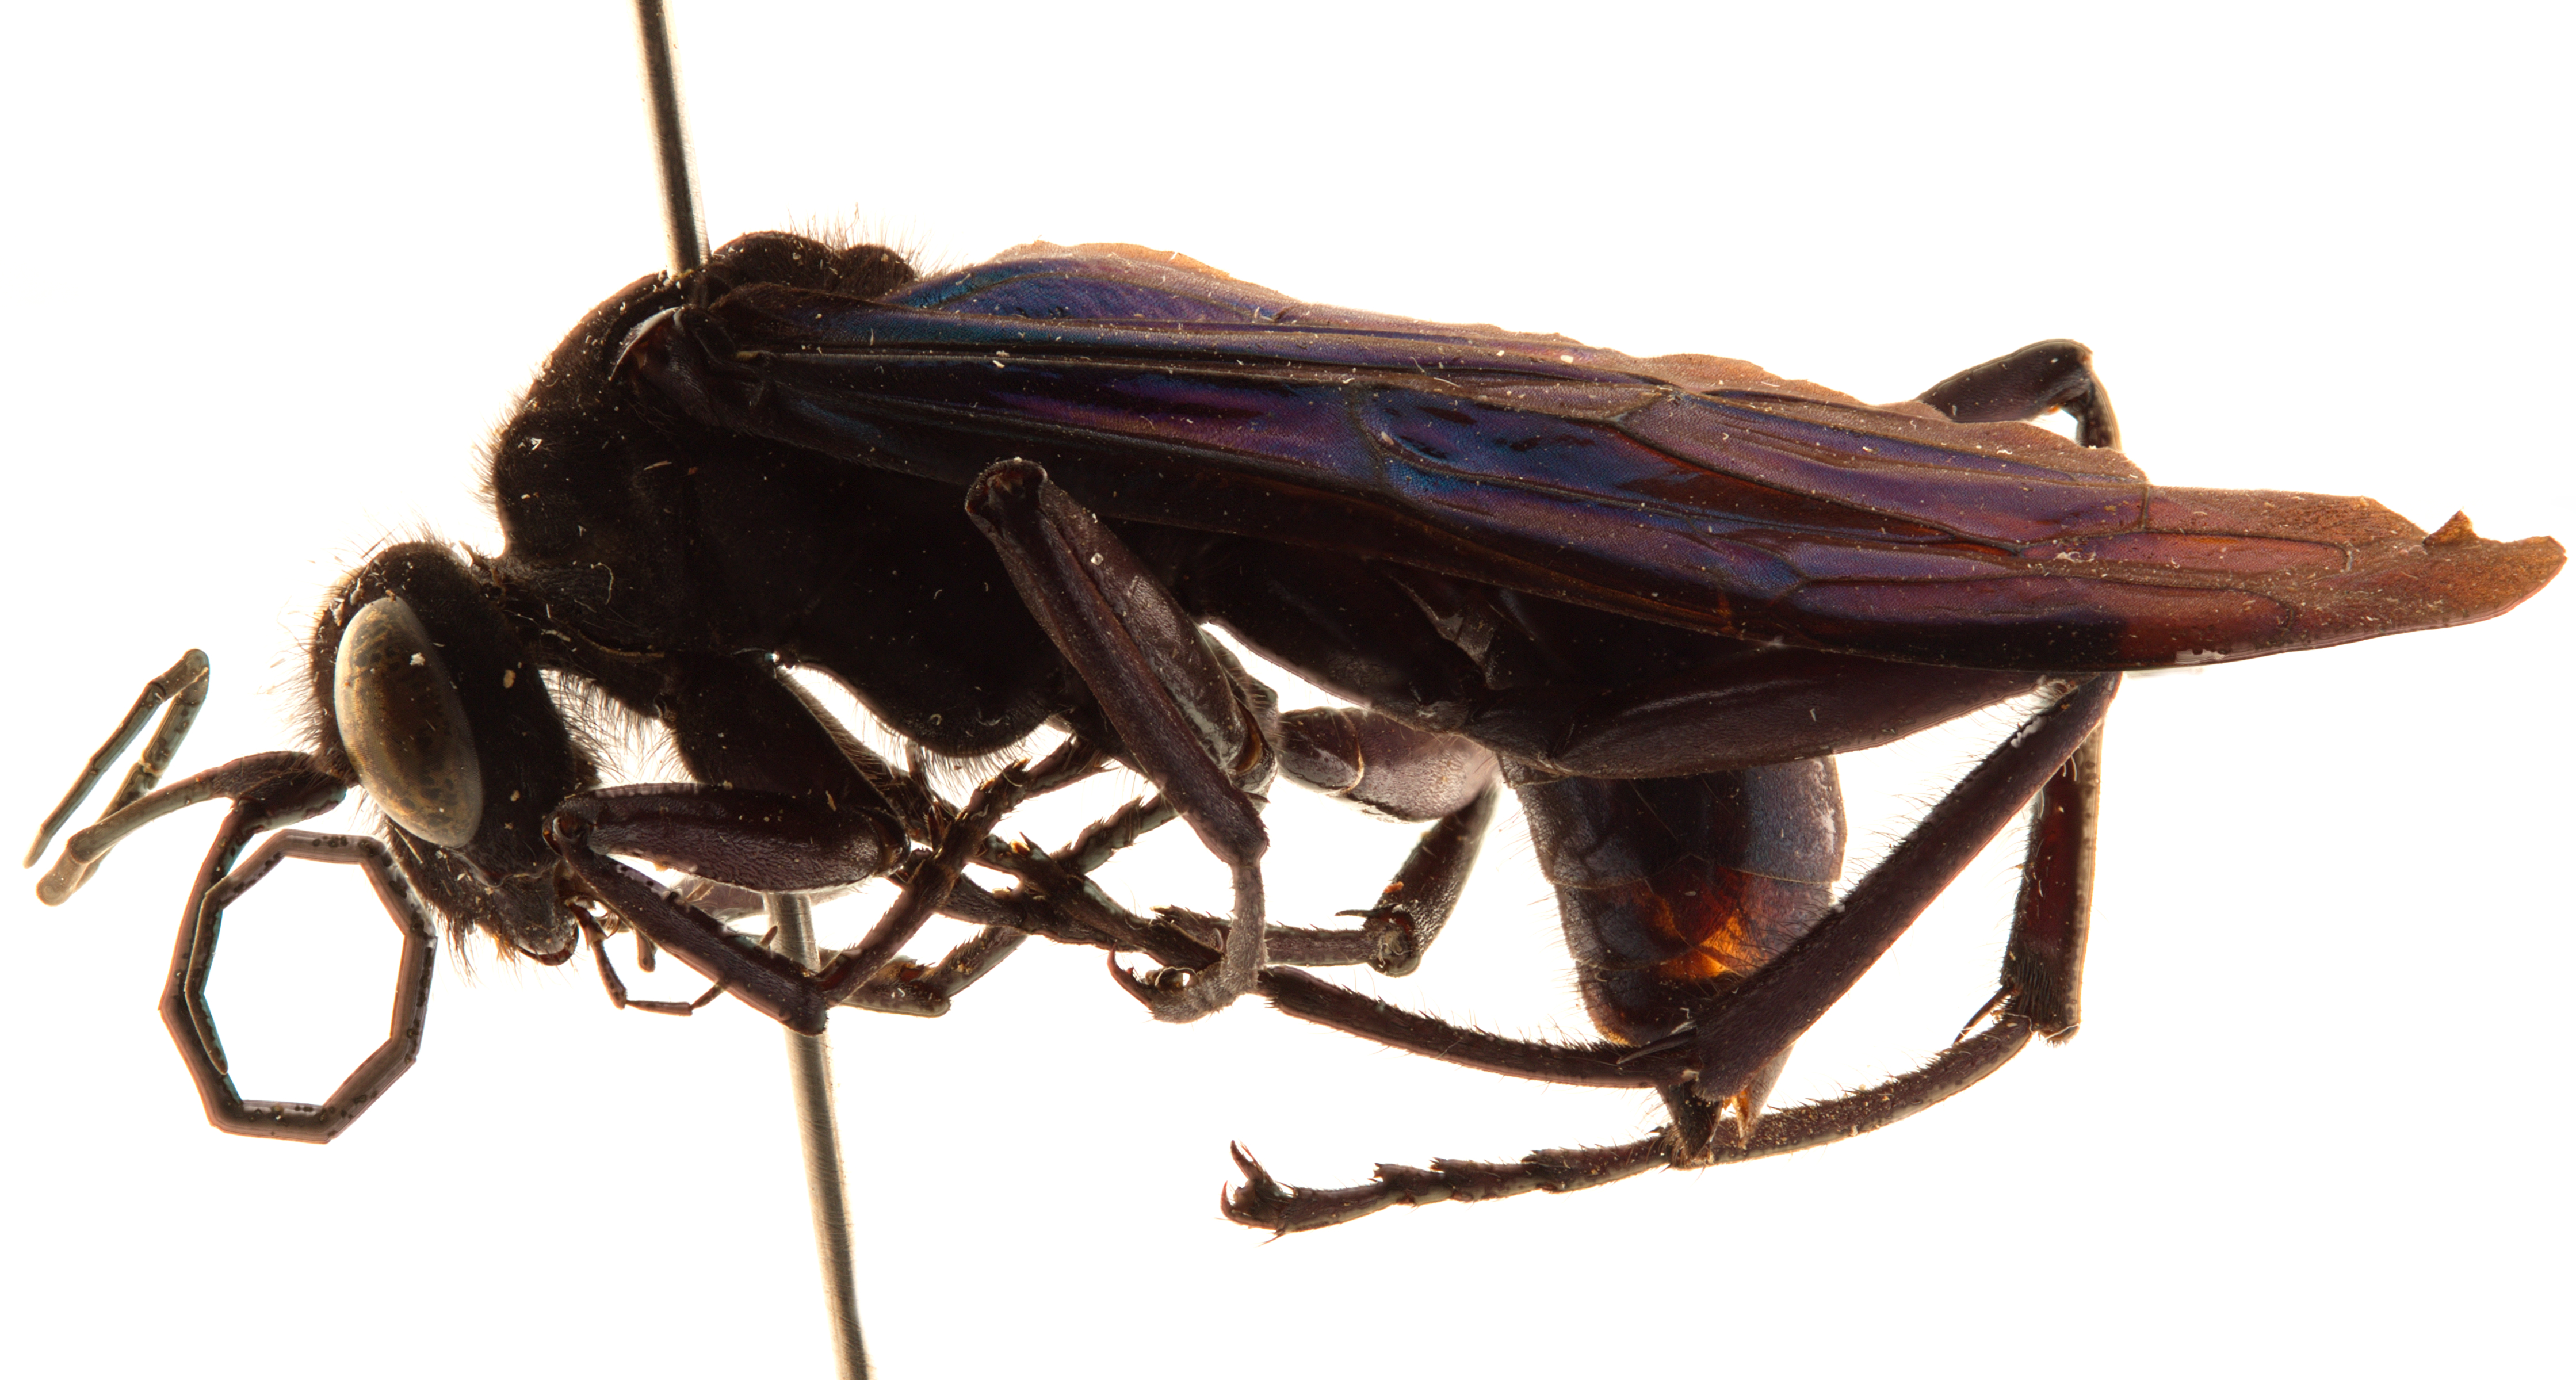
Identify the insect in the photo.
Macromeris violacea (also Macromeris indica)
